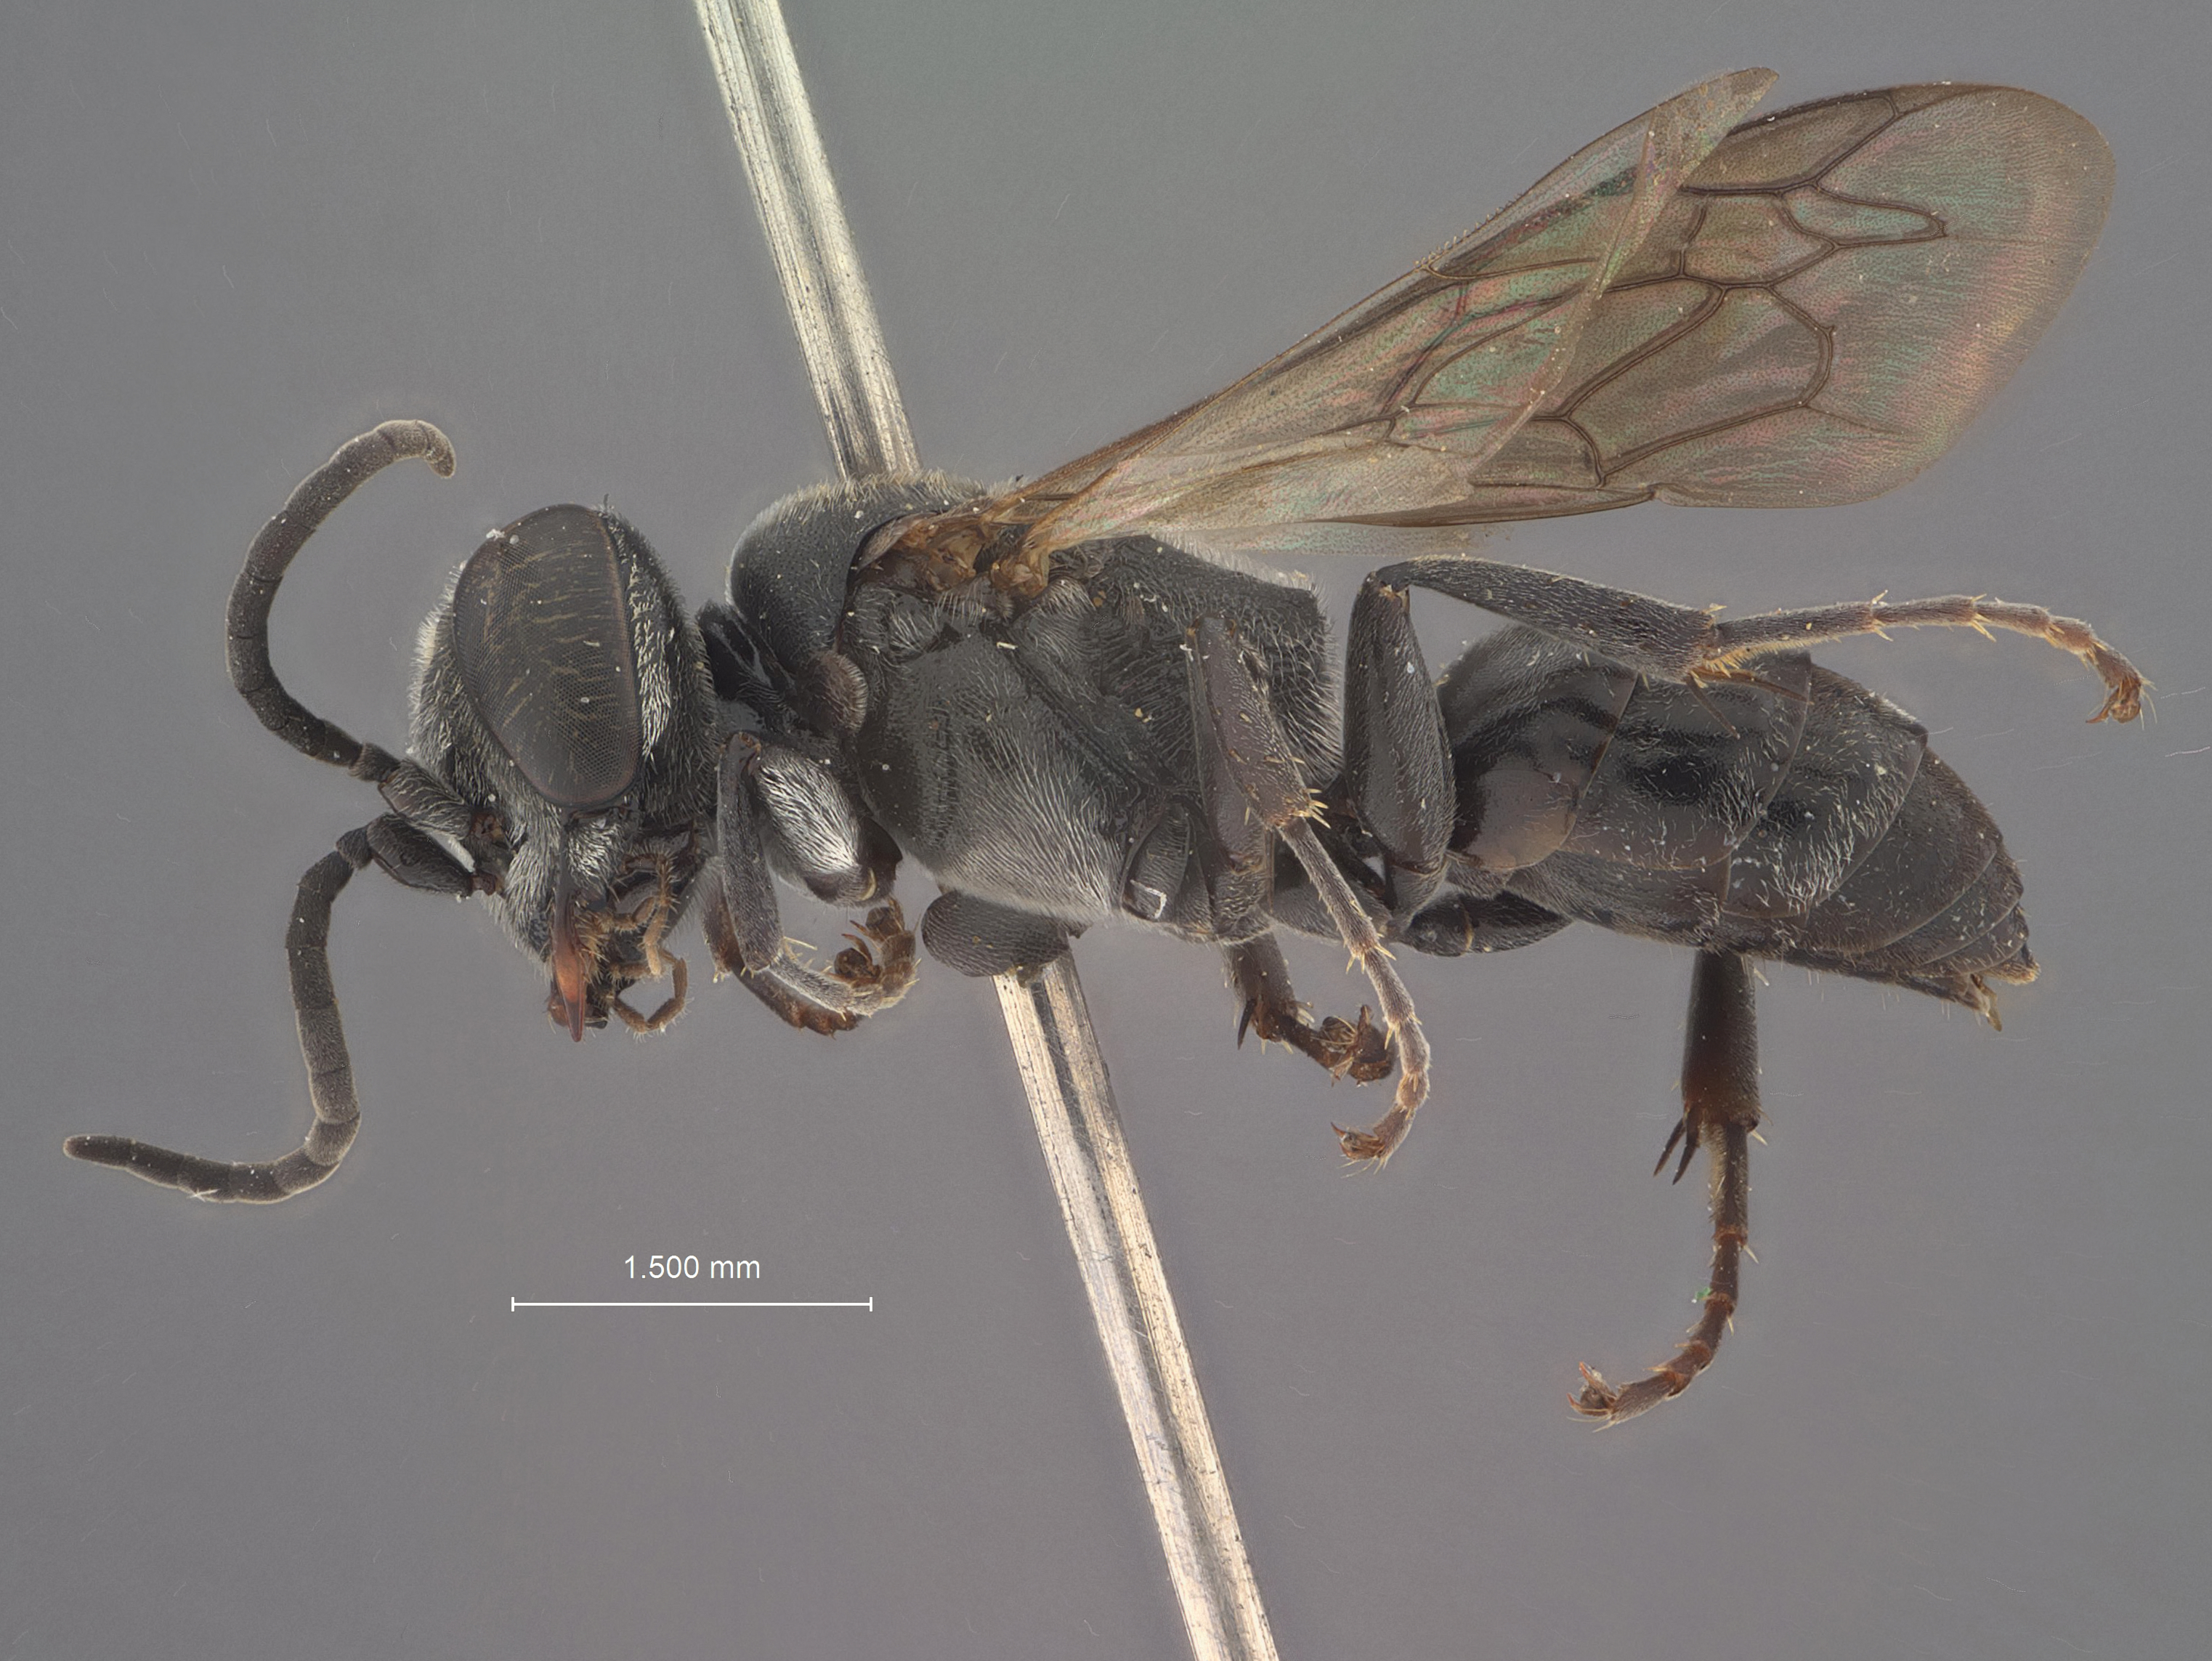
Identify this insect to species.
Tachysphex bengalensis
